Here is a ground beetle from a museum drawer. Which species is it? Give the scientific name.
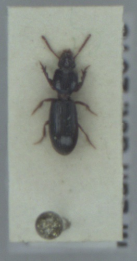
Clivina fossor
